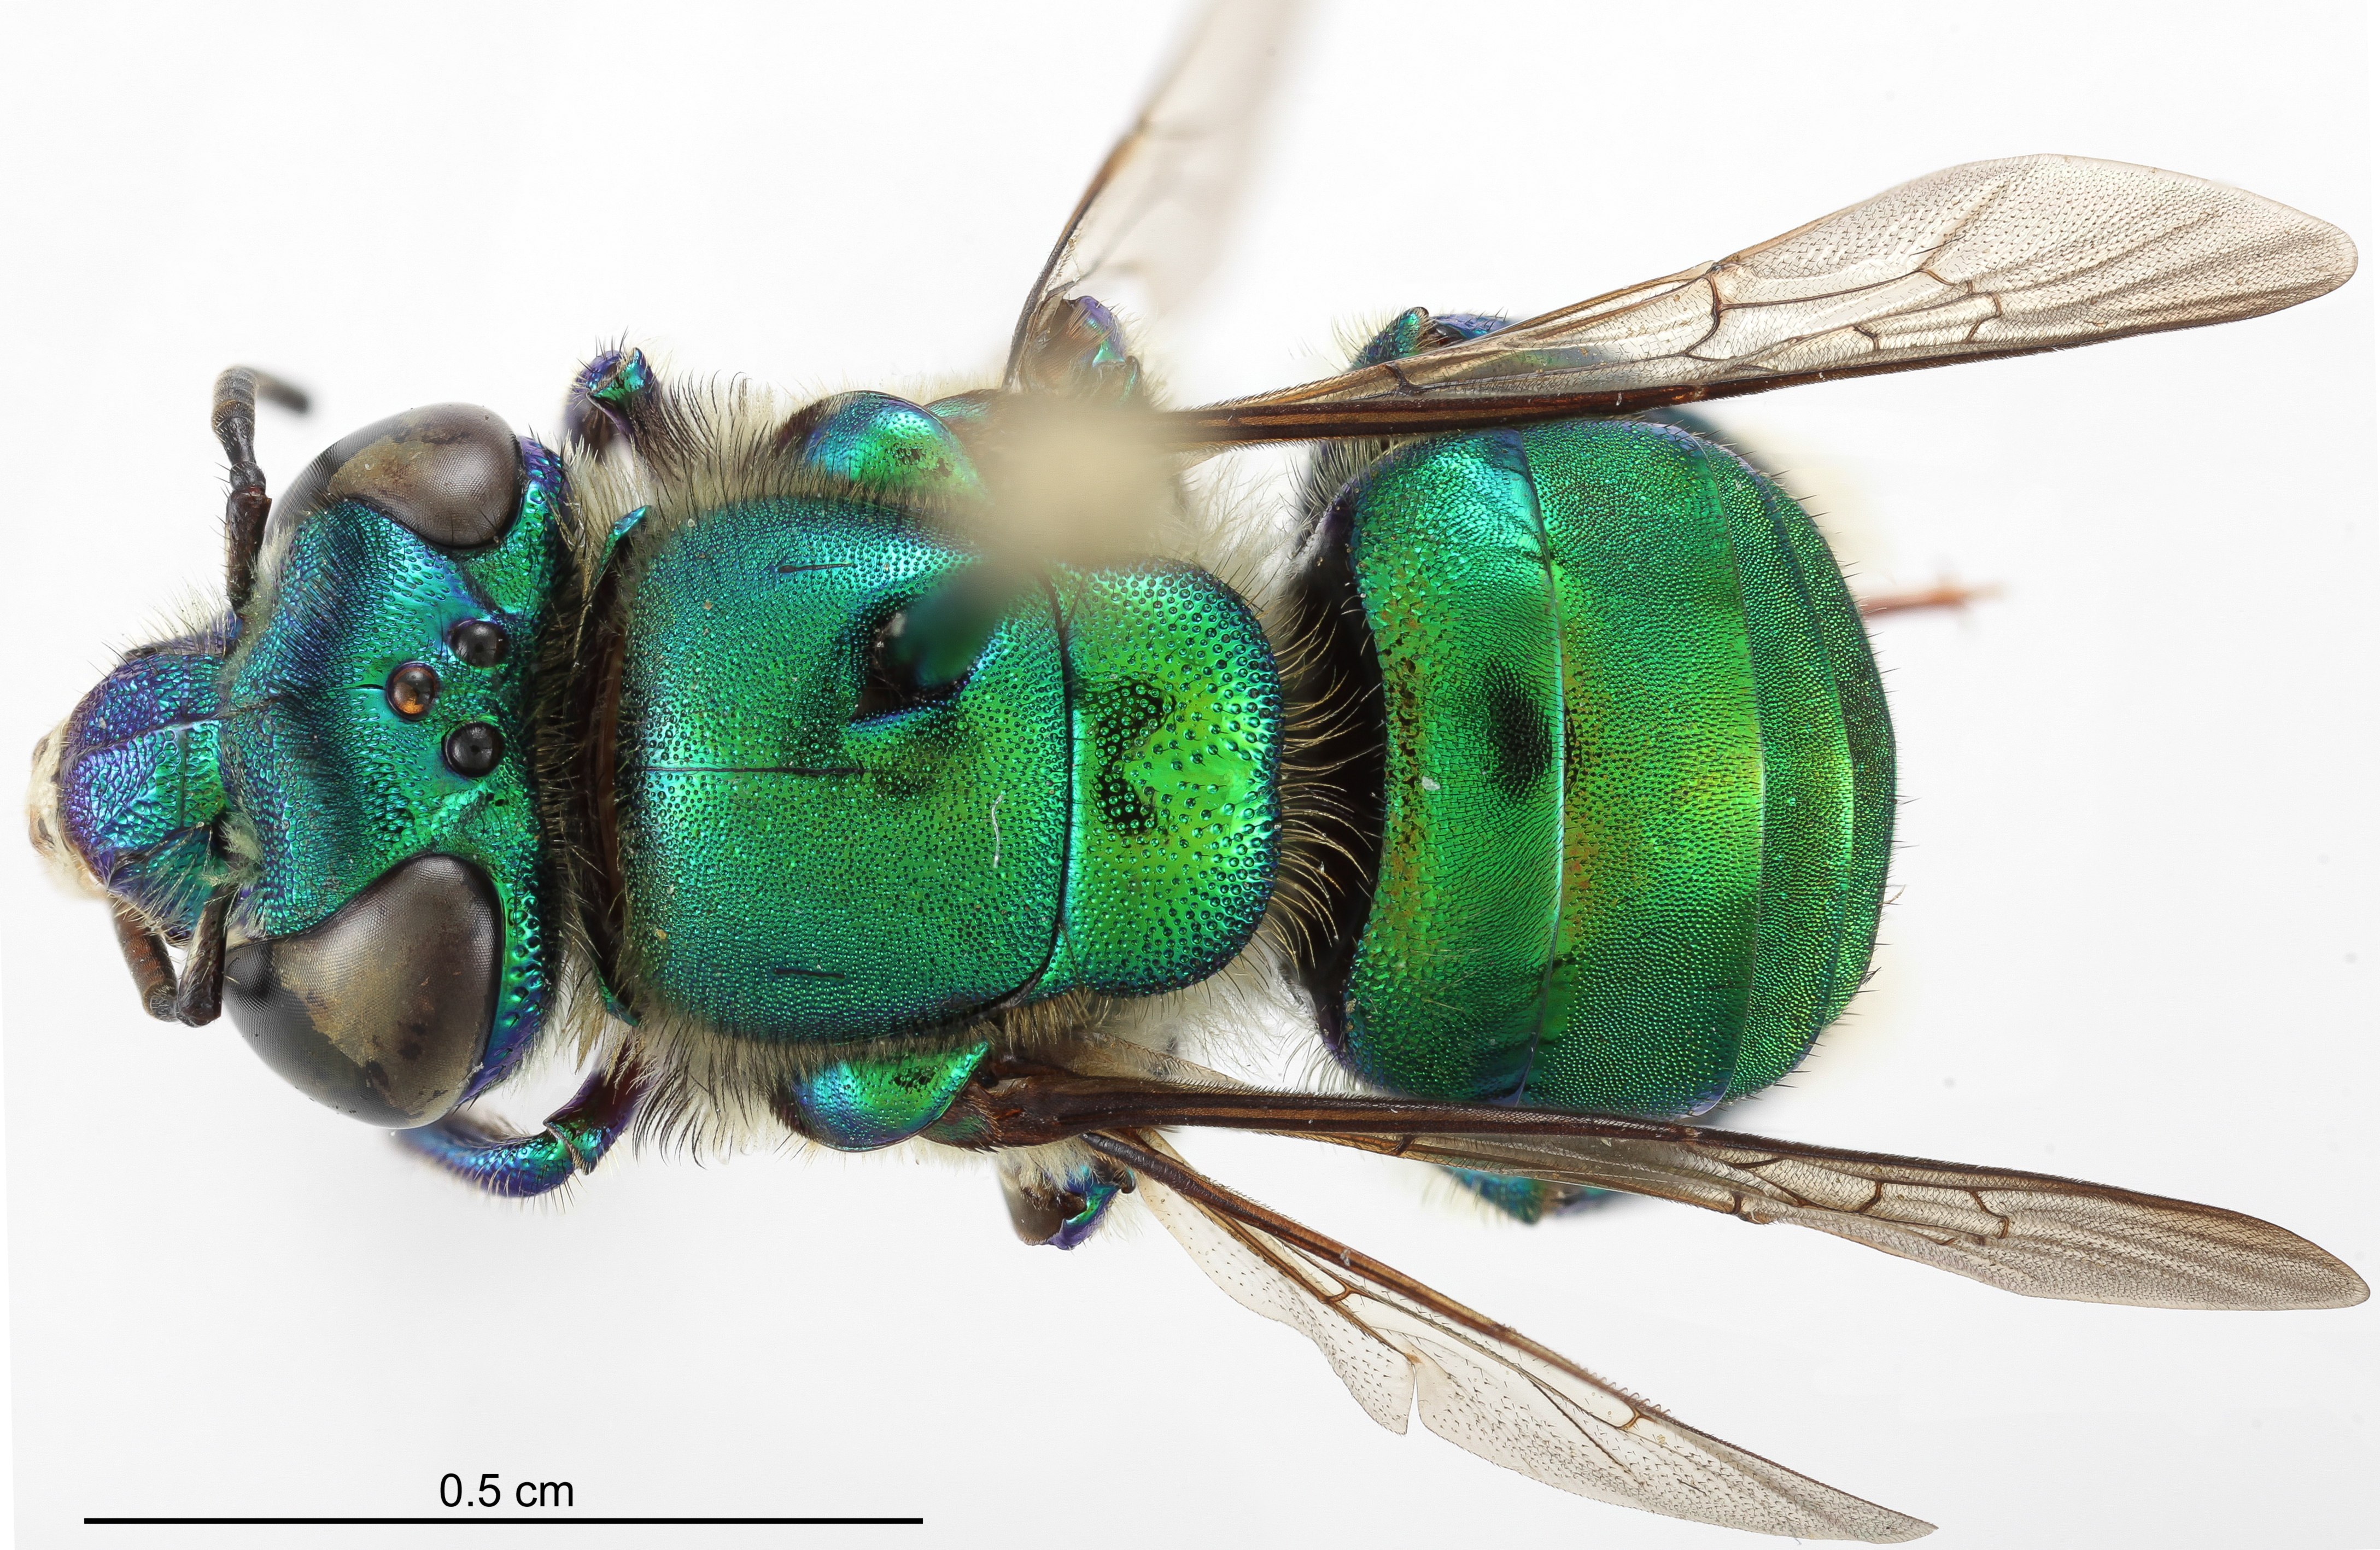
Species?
Euglossa laevicincta
